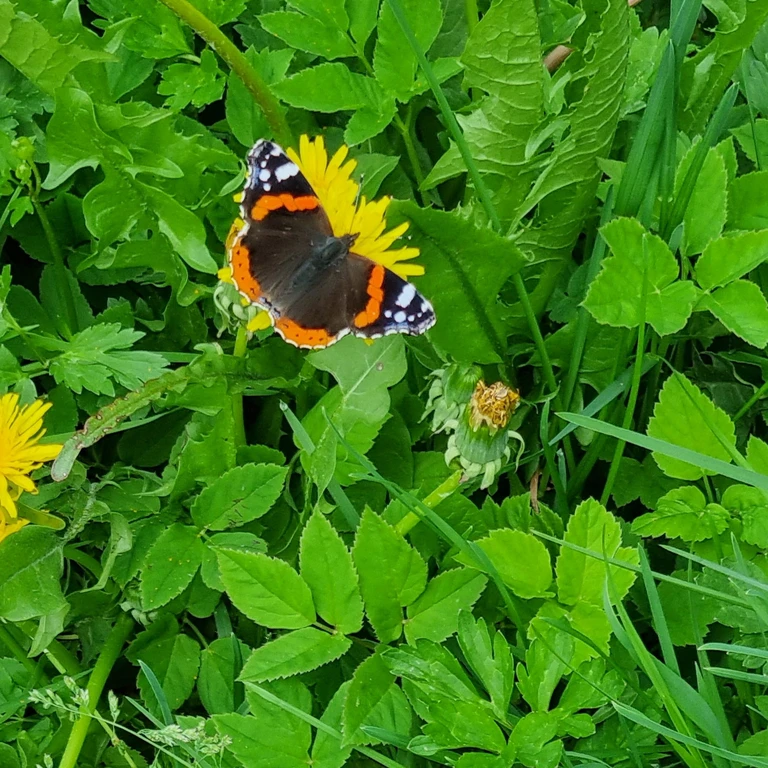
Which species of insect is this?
Vanessa atalanta
